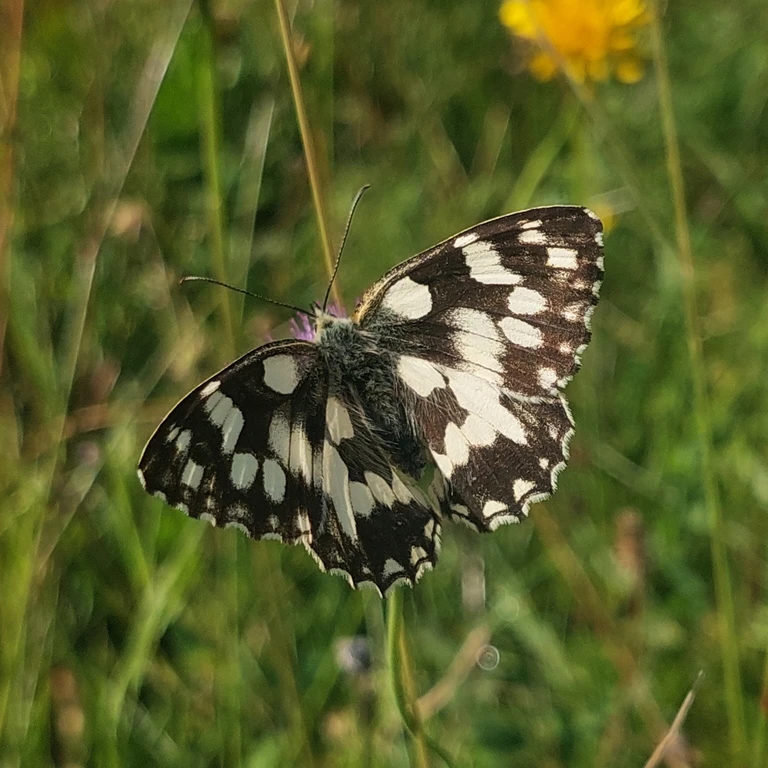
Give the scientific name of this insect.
Melanargia galathea
